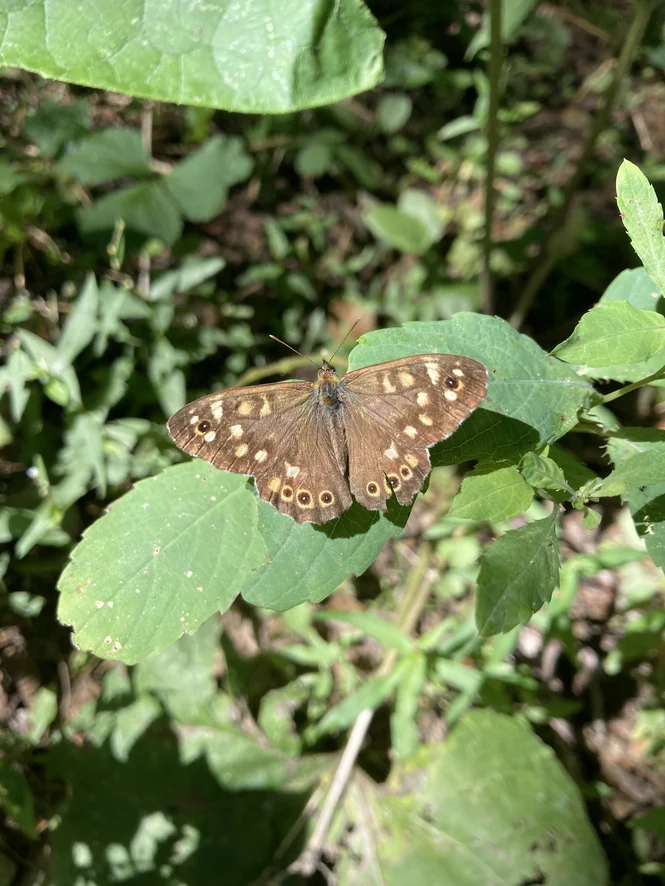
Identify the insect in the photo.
Pararge aegeria
